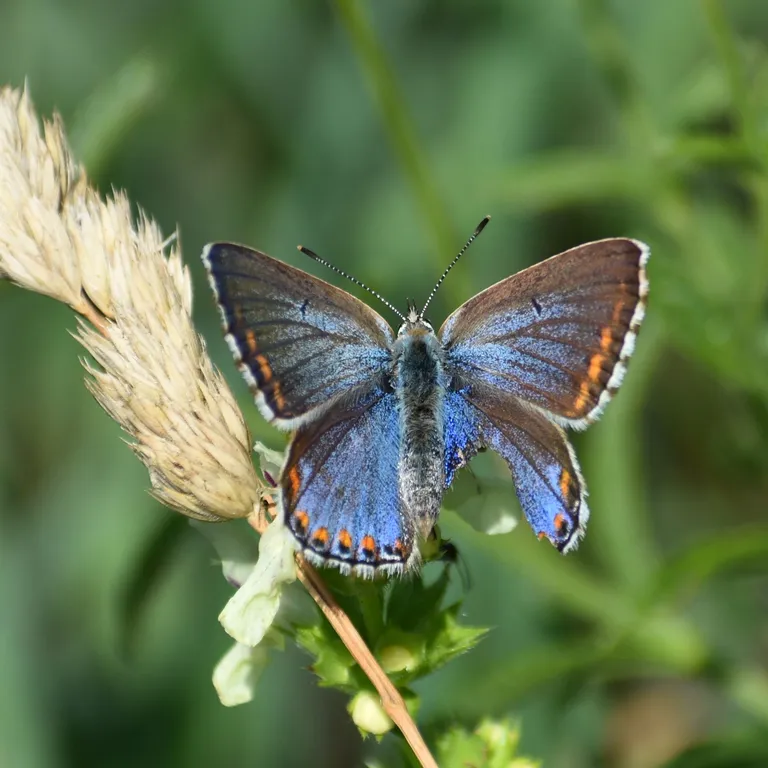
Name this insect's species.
Lysandra bellargus
